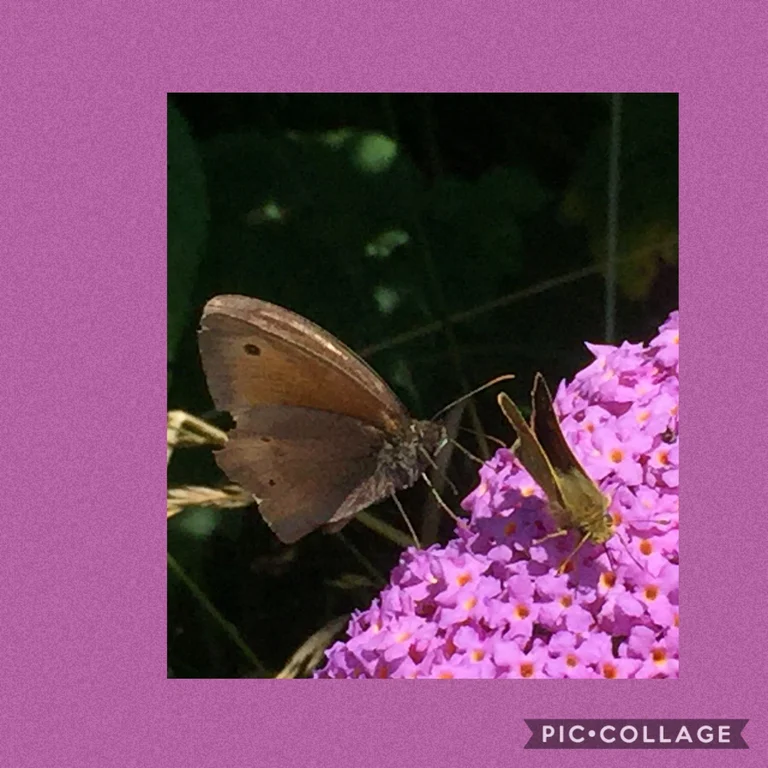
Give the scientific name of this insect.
Maniola jurtina
